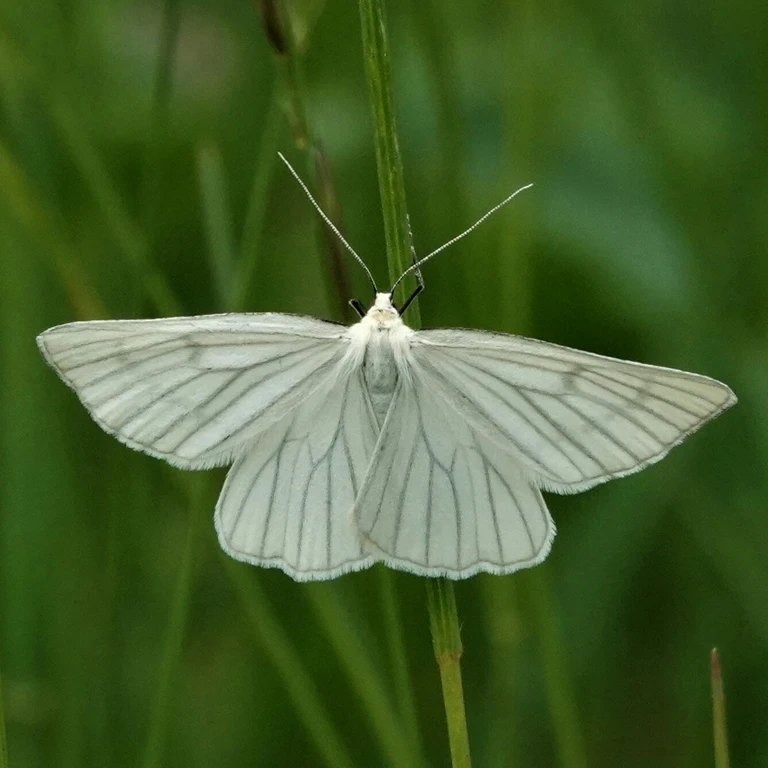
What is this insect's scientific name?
Siona lineata
